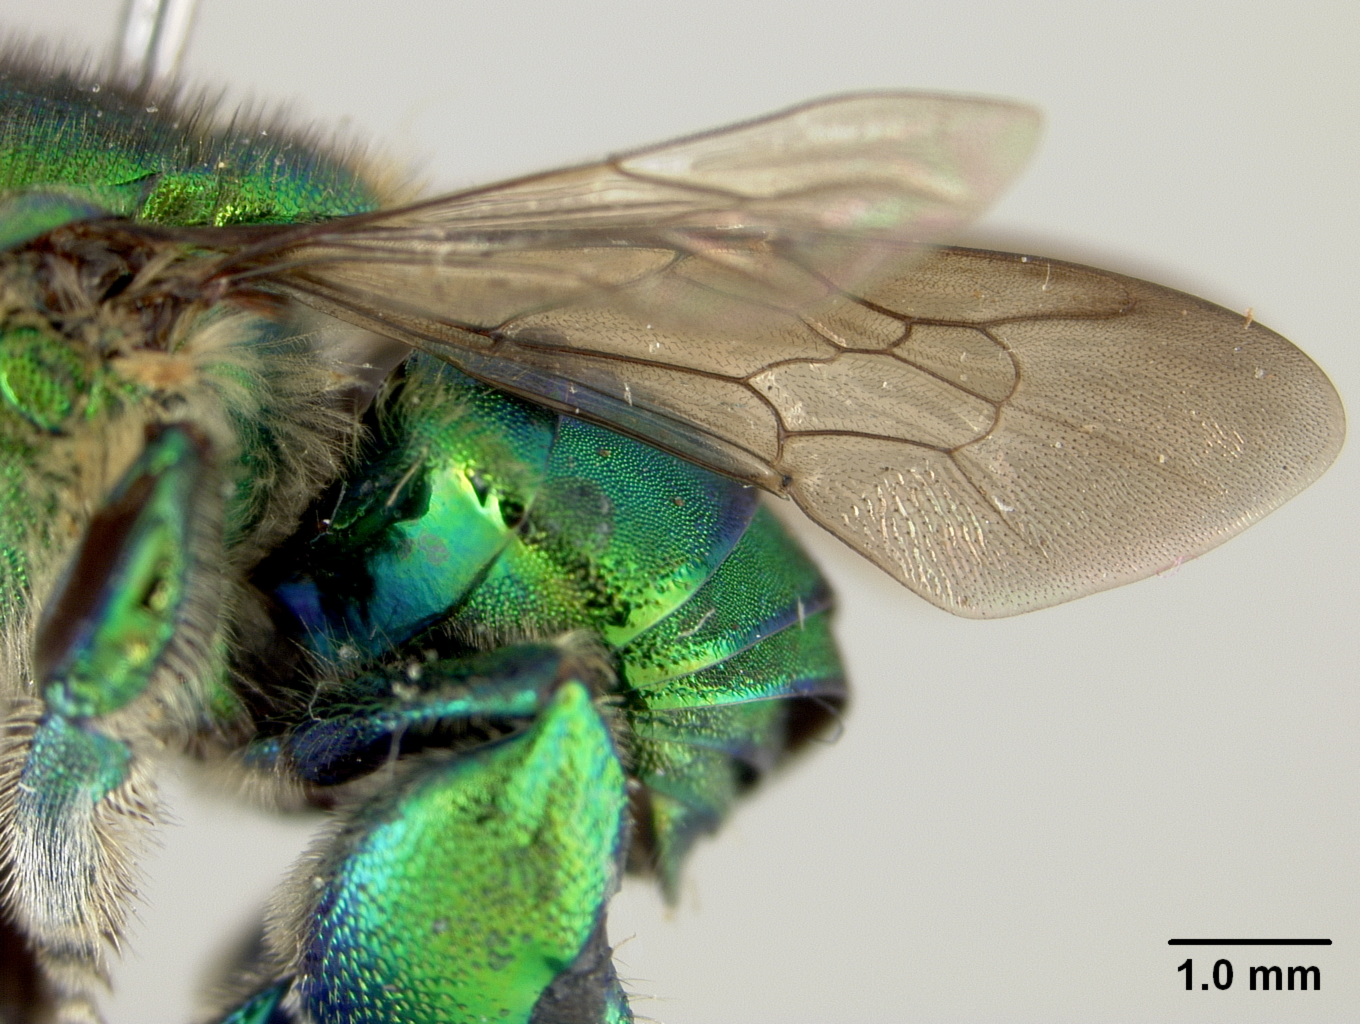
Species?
Euglossa heterosticta
